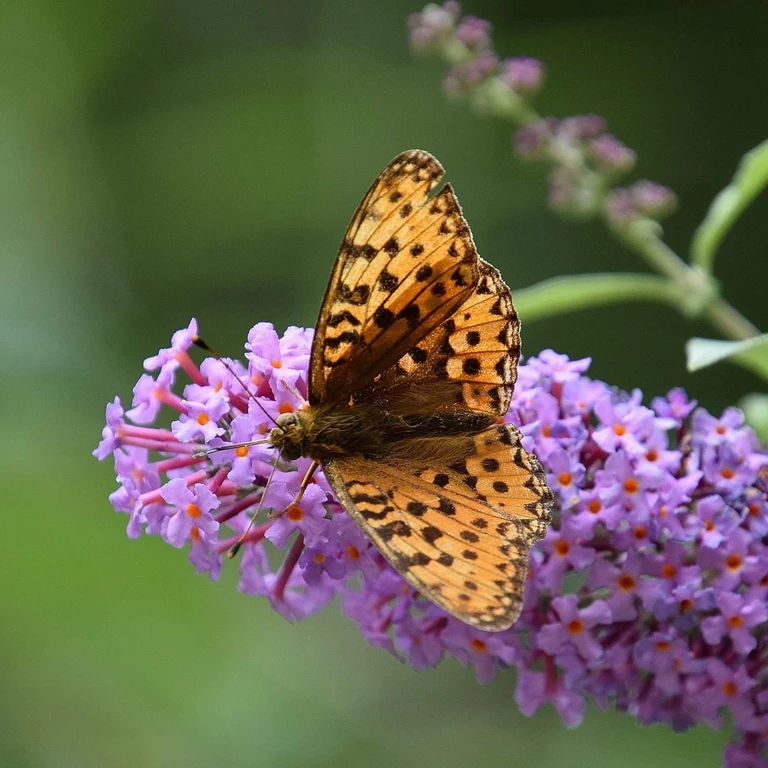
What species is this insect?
Speyeria aglaja
